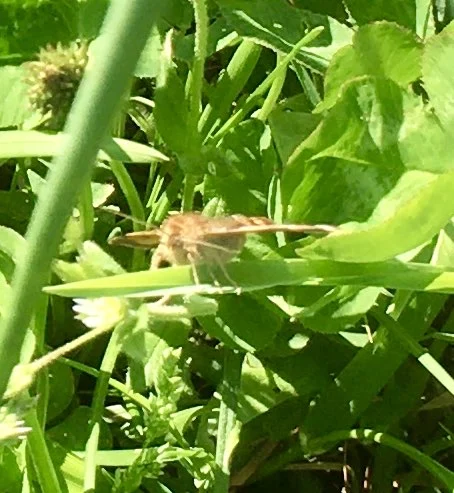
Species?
Euclidia glyphica
